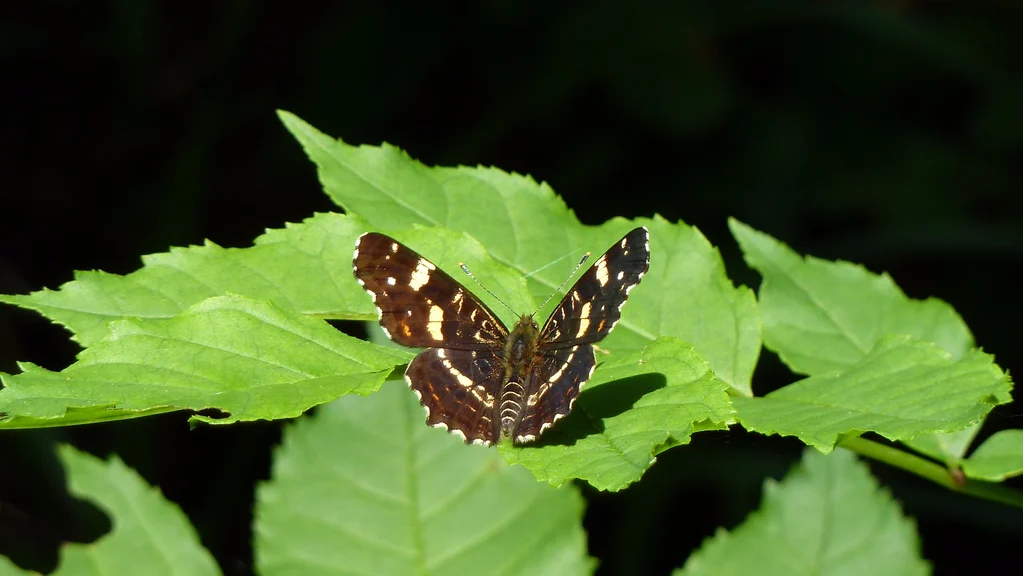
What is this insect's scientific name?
Araschnia levana
